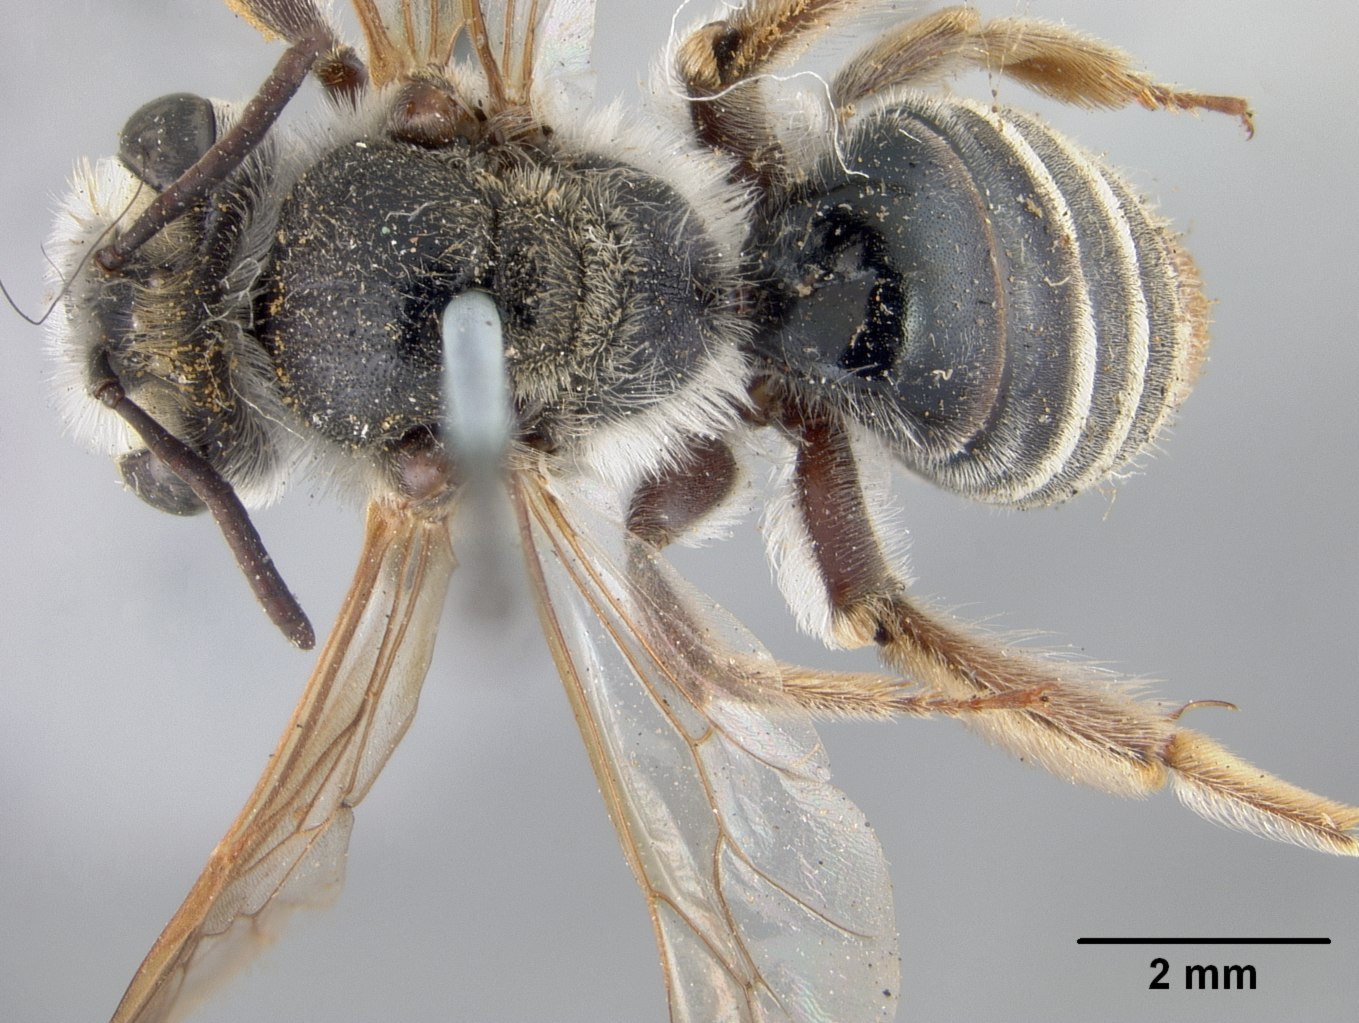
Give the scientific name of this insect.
Andrena fracta
